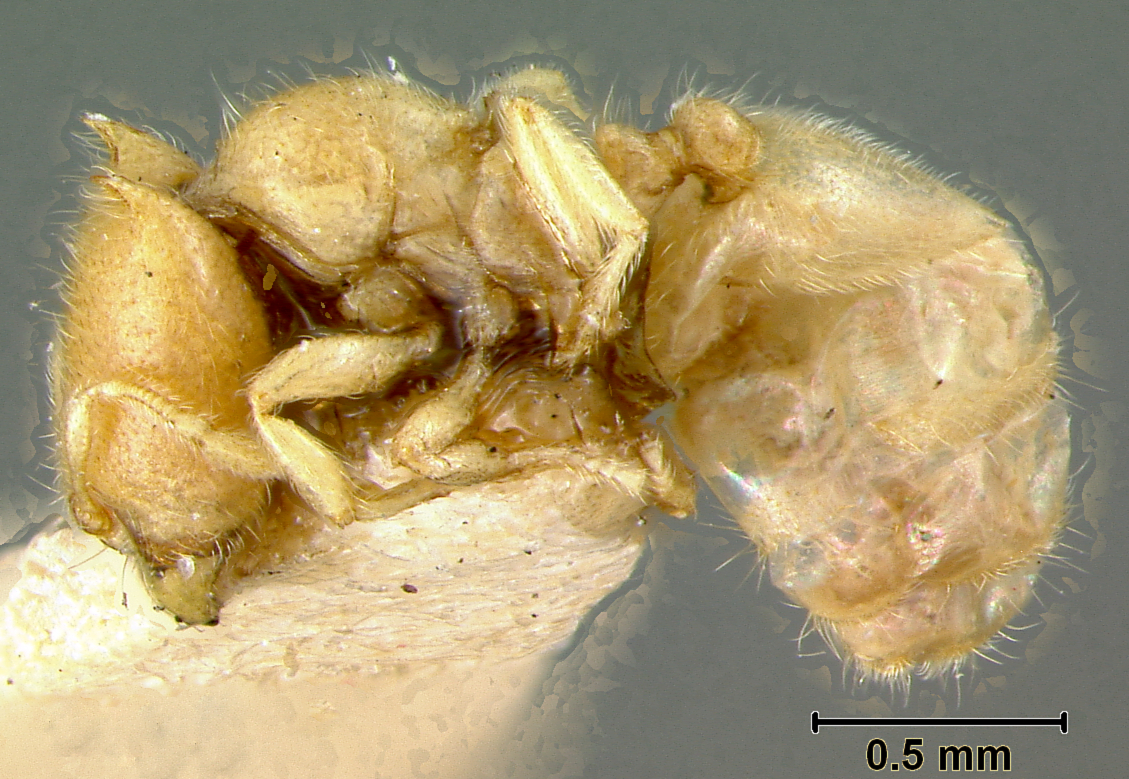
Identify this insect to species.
Oligomyrmex capreolus
